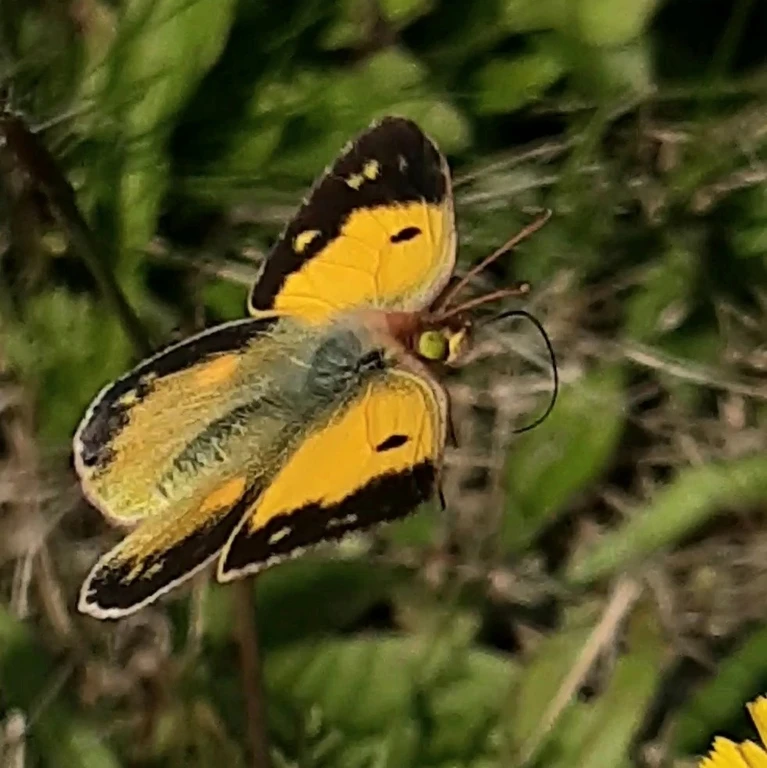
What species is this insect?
Colias croceus
